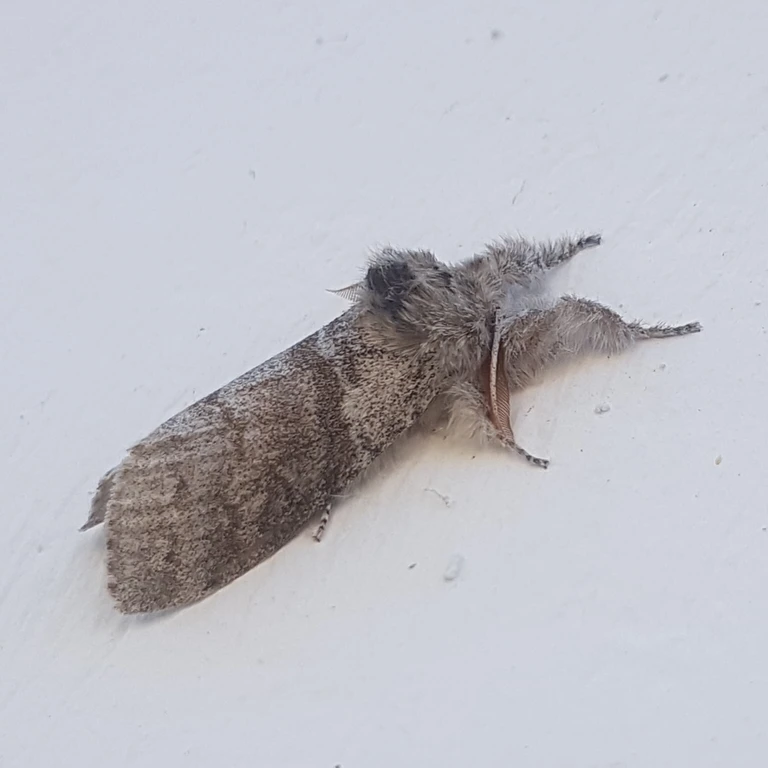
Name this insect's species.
Calliteara pudibunda
